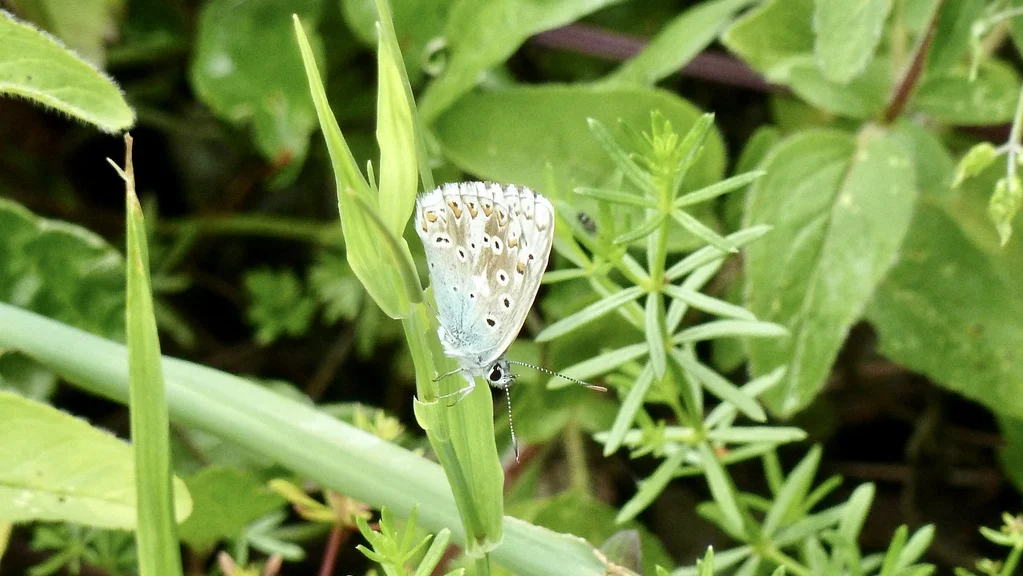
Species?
Lysandra coridon
